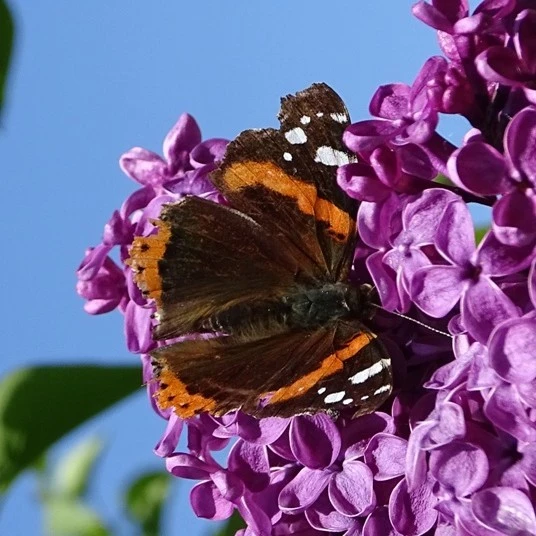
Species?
Vanessa atalanta
